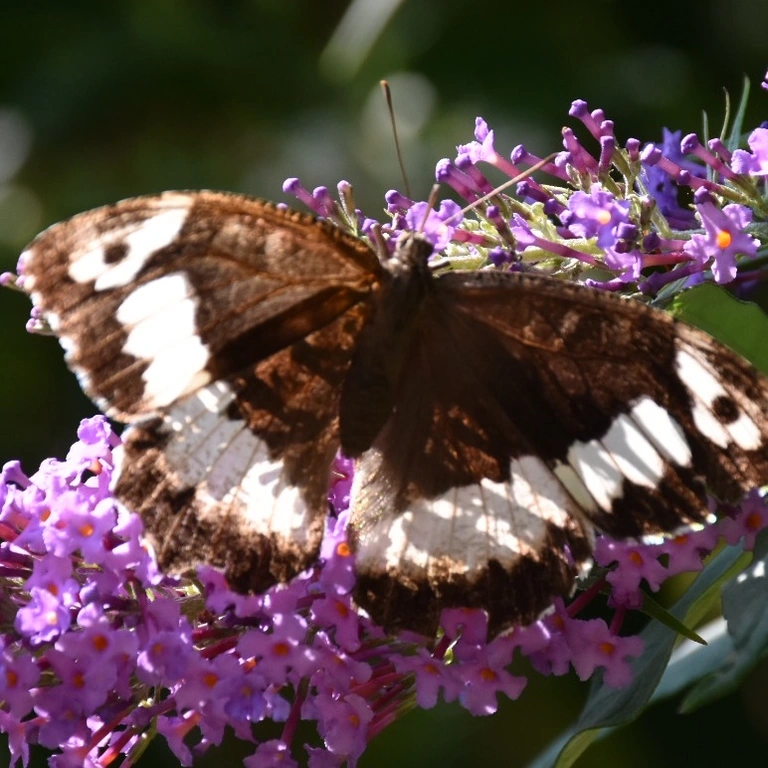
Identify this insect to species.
Brintesia circe
